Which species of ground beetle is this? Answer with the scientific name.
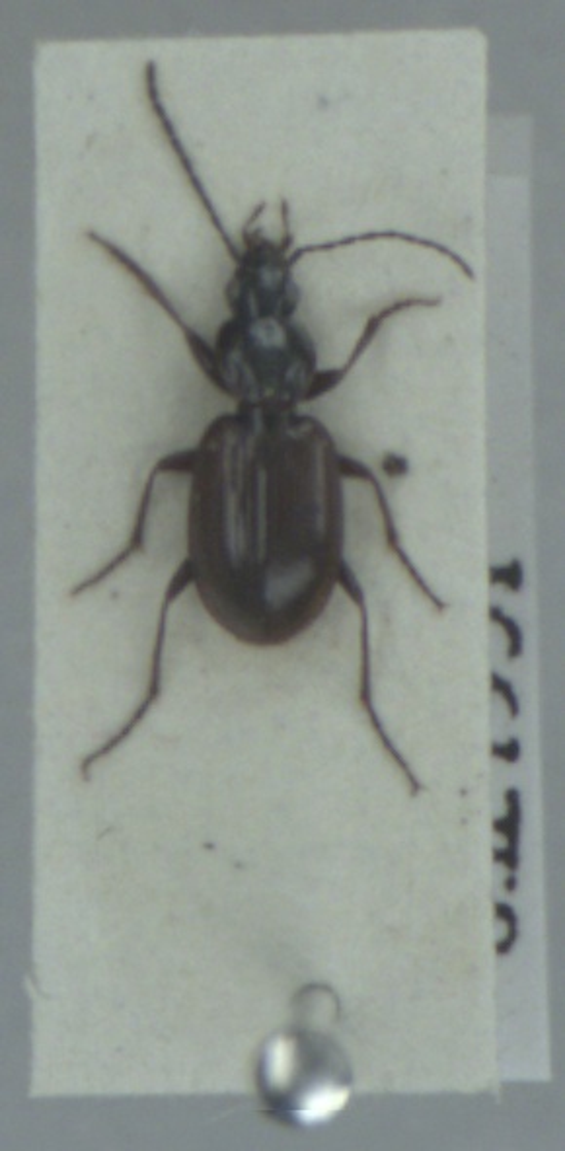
Agonum fuliginosum
